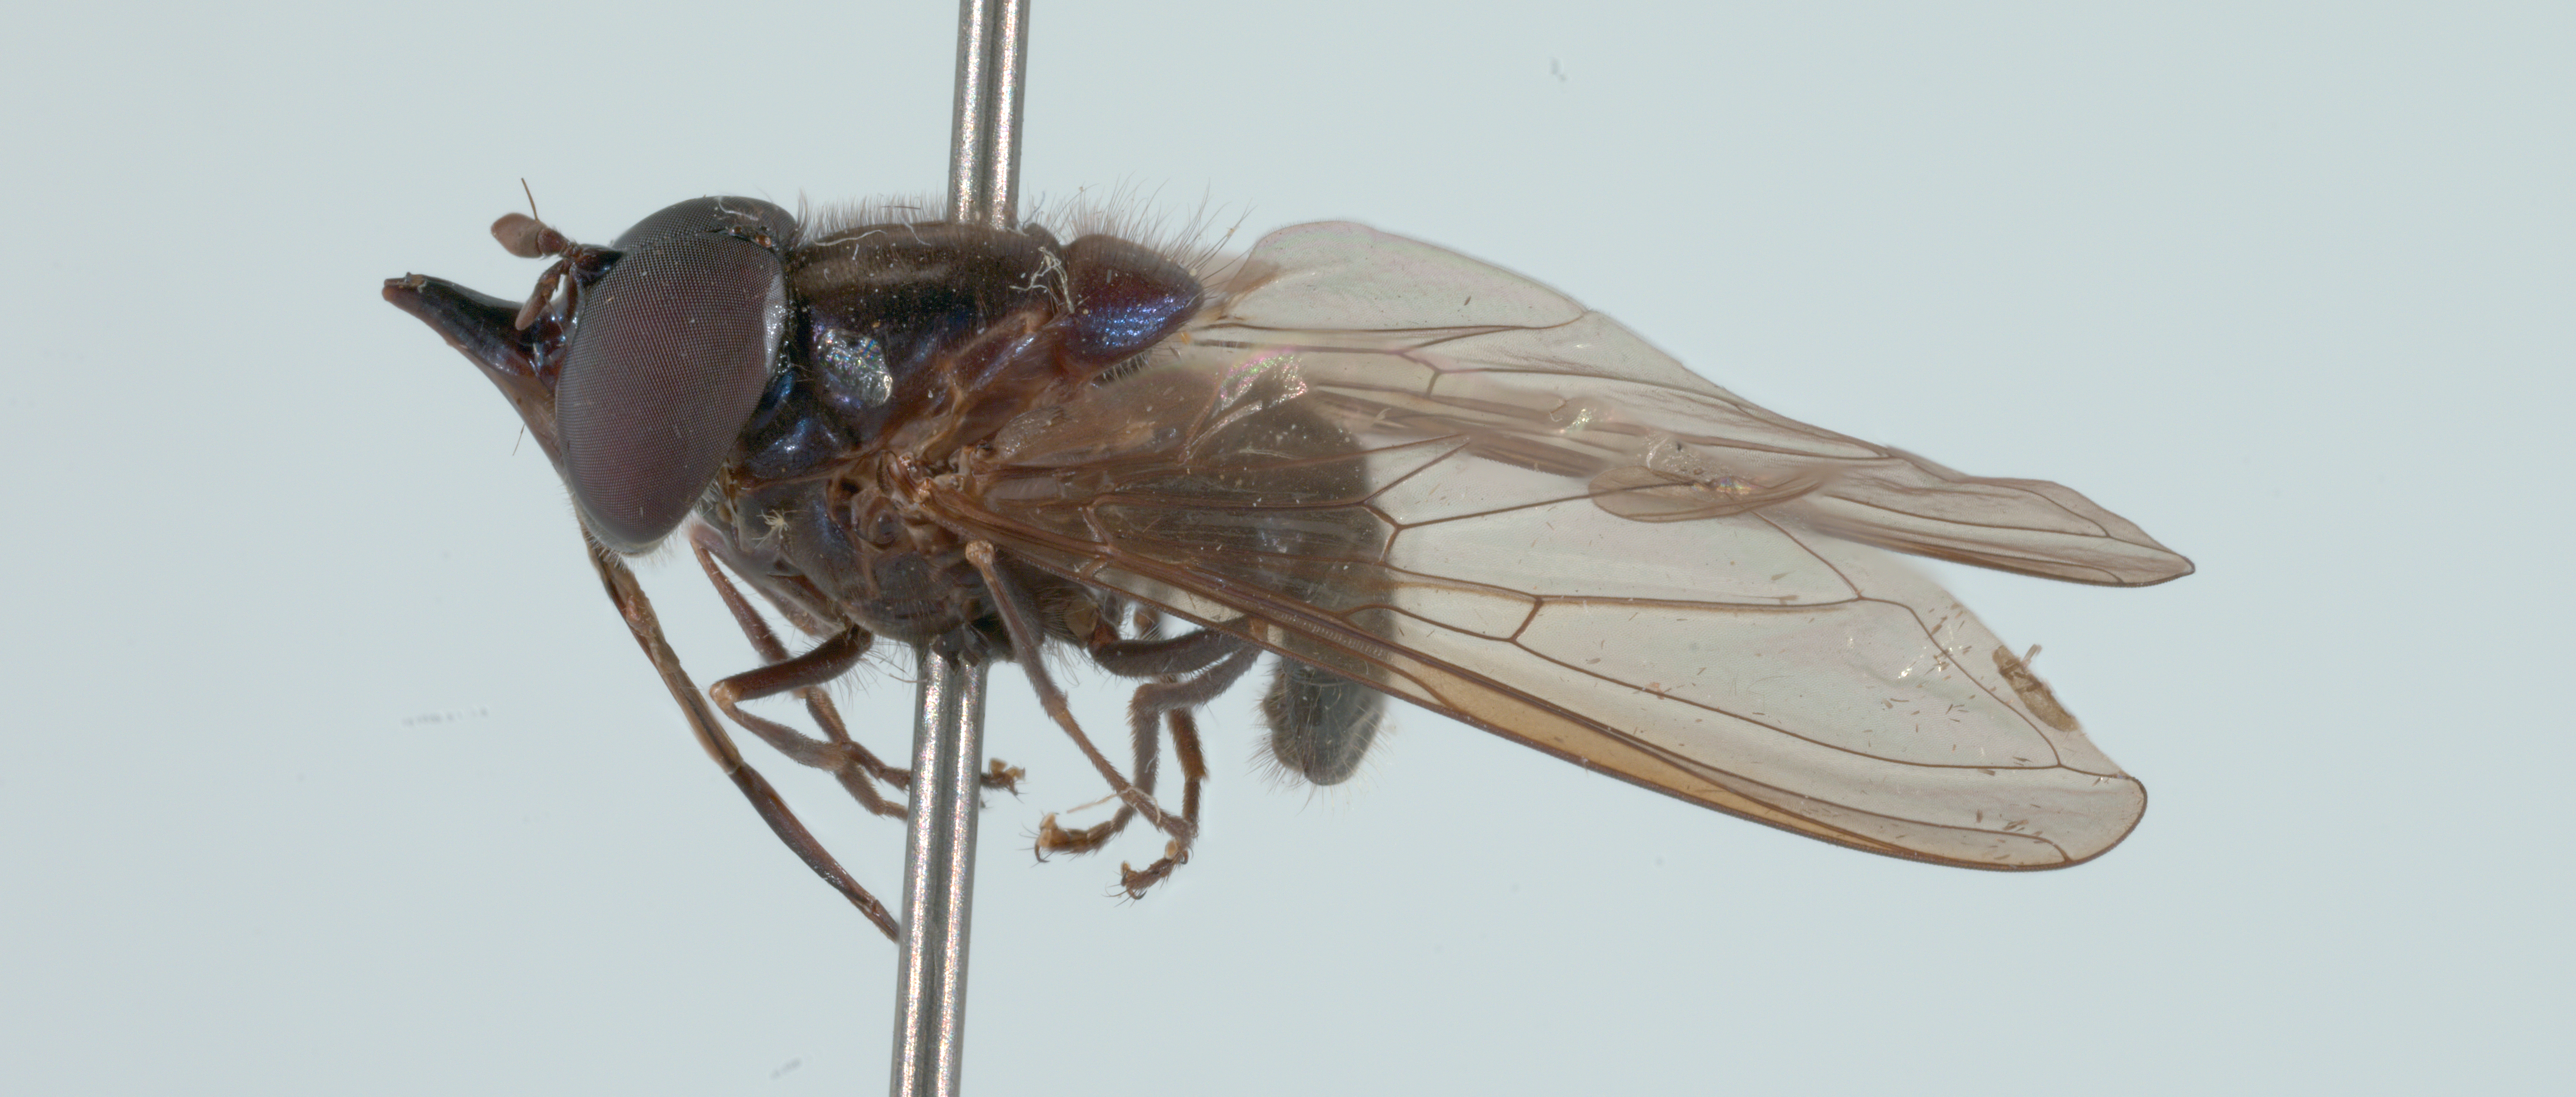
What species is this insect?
Rhingia cyanoprora
